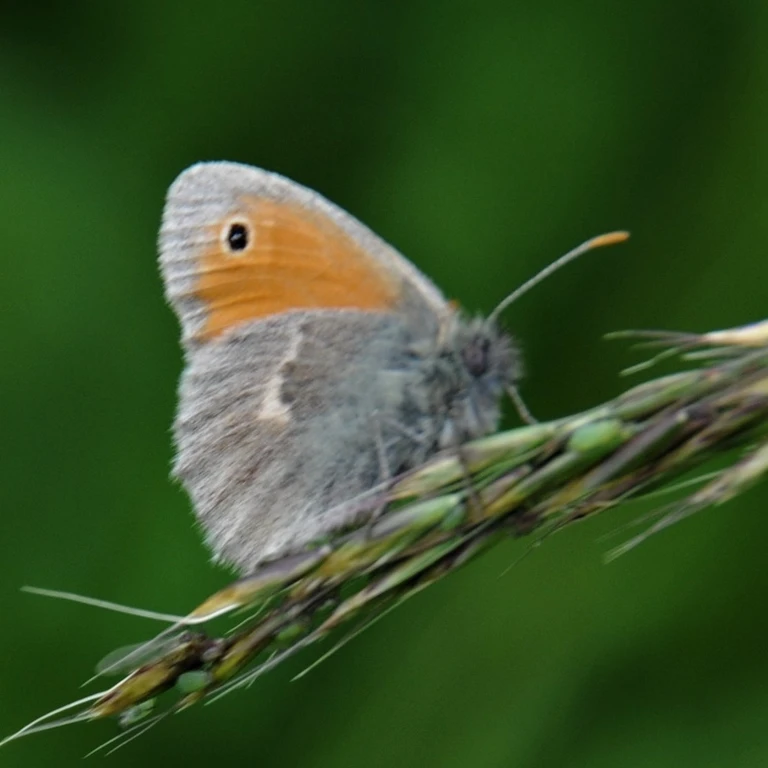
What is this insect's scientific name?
Coenonympha pamphilus
